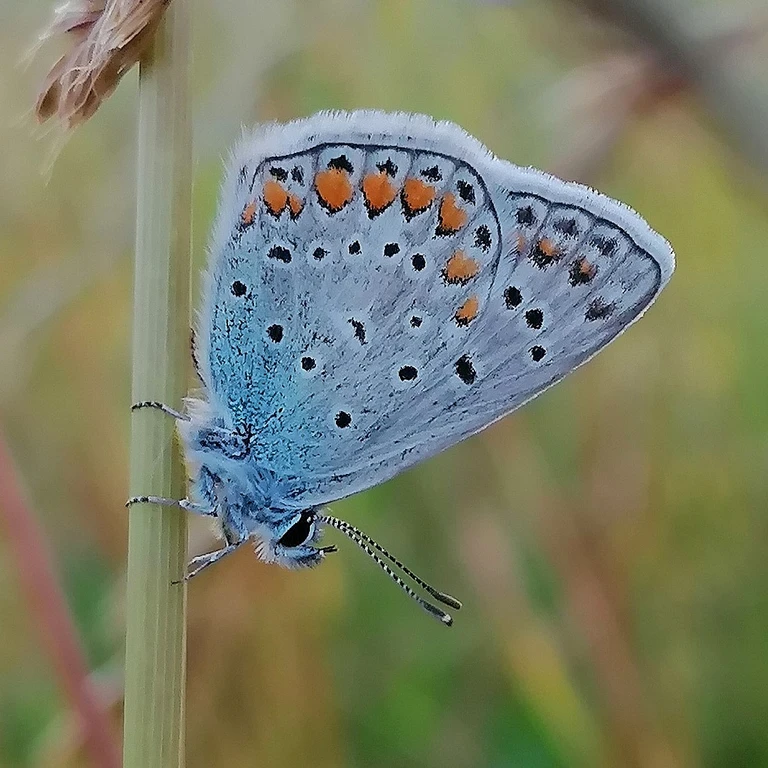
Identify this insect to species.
Polyommatus icarus
